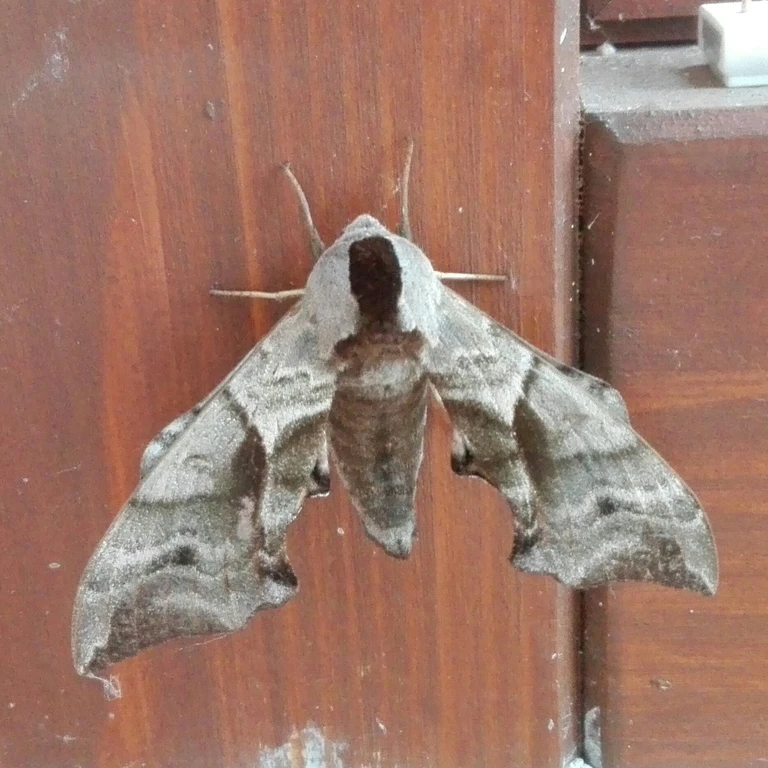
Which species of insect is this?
Smerinthus ocellata
